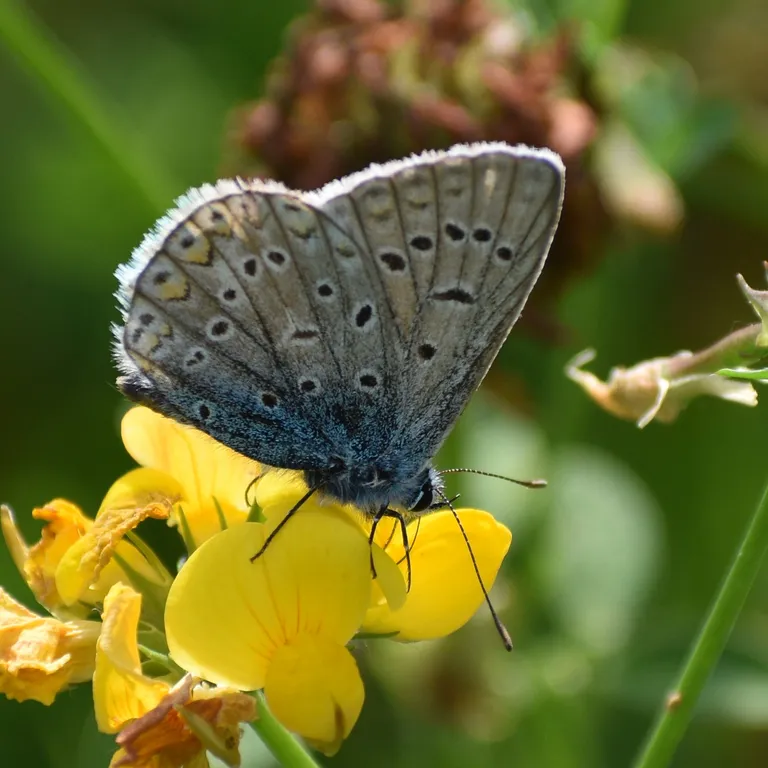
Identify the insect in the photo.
Polyommatus icarus
